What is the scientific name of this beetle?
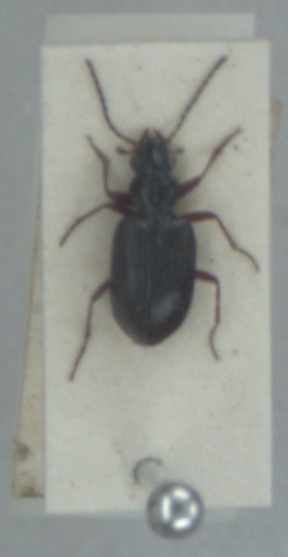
Bembidion punctulatum
